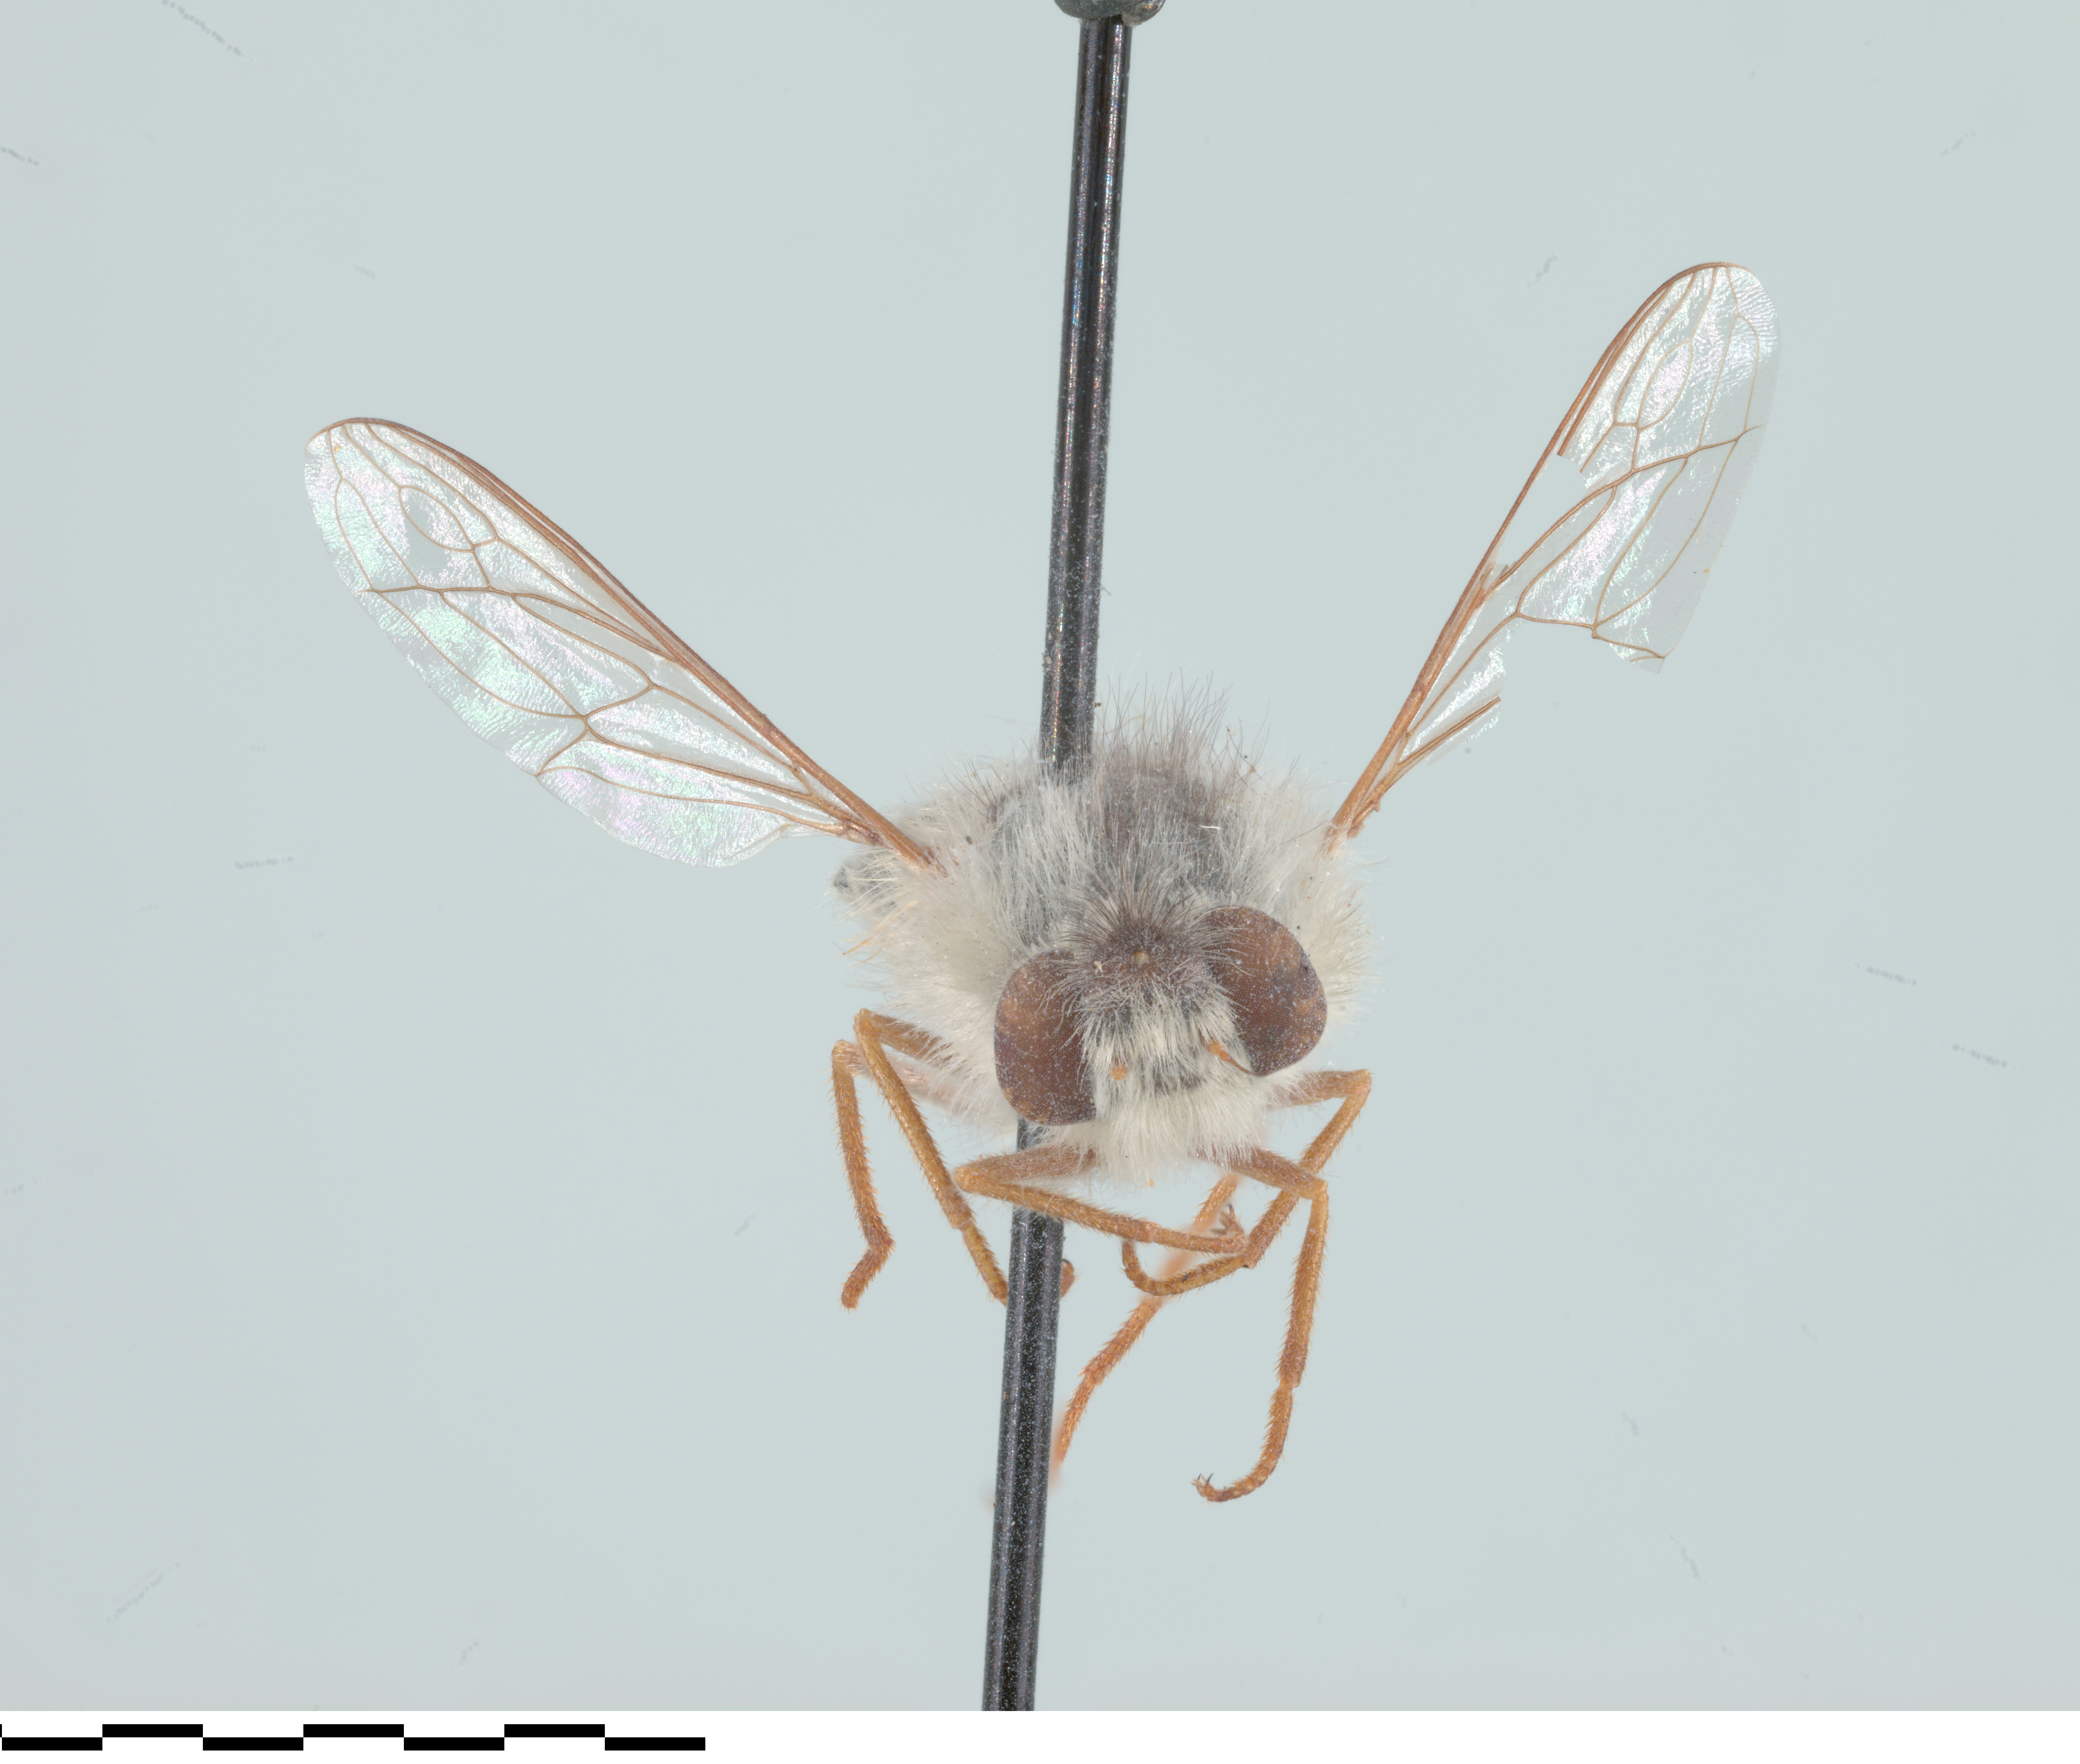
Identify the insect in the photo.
Trichopsidea clausa
